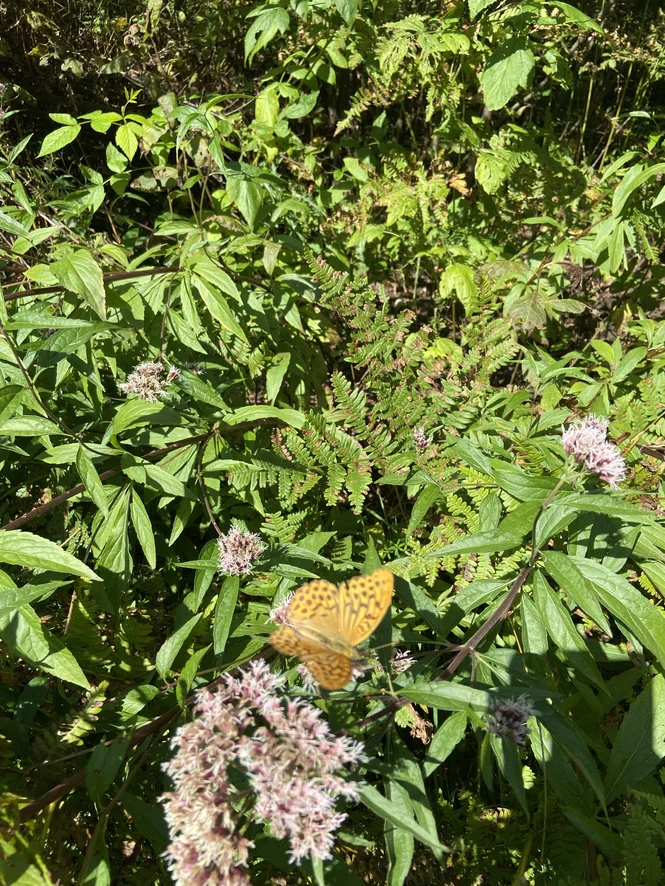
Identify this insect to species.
Argynnis paphia
